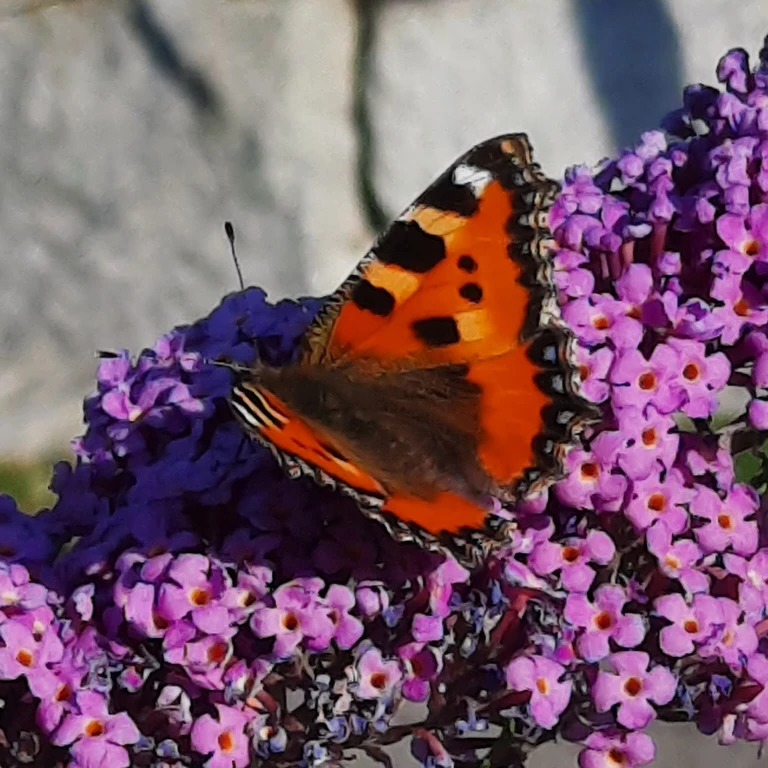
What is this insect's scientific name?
Aglais urticae
